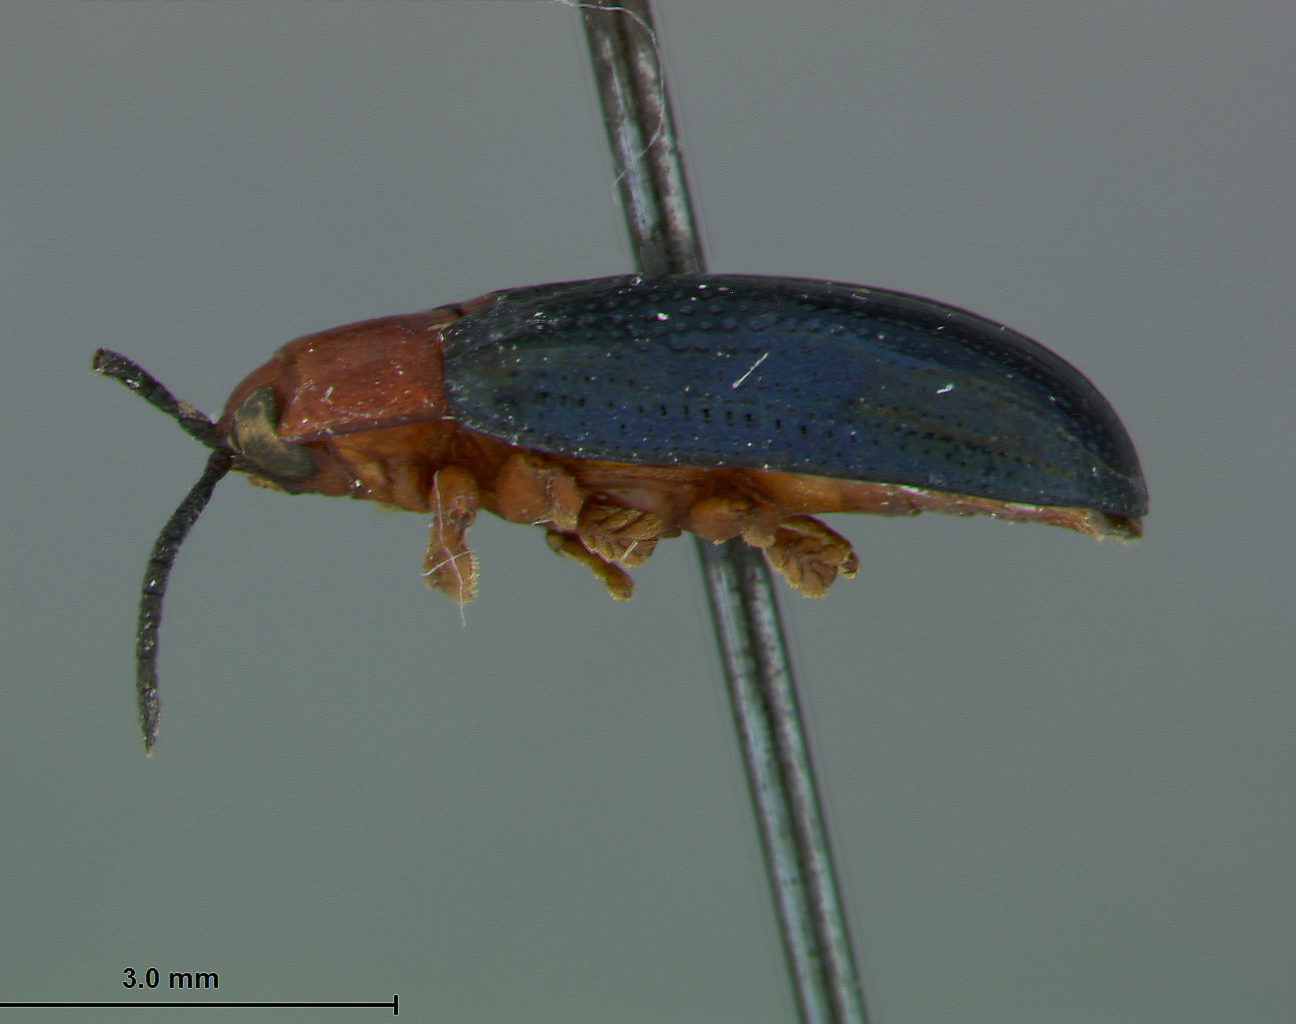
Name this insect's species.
Callispa fortunei
